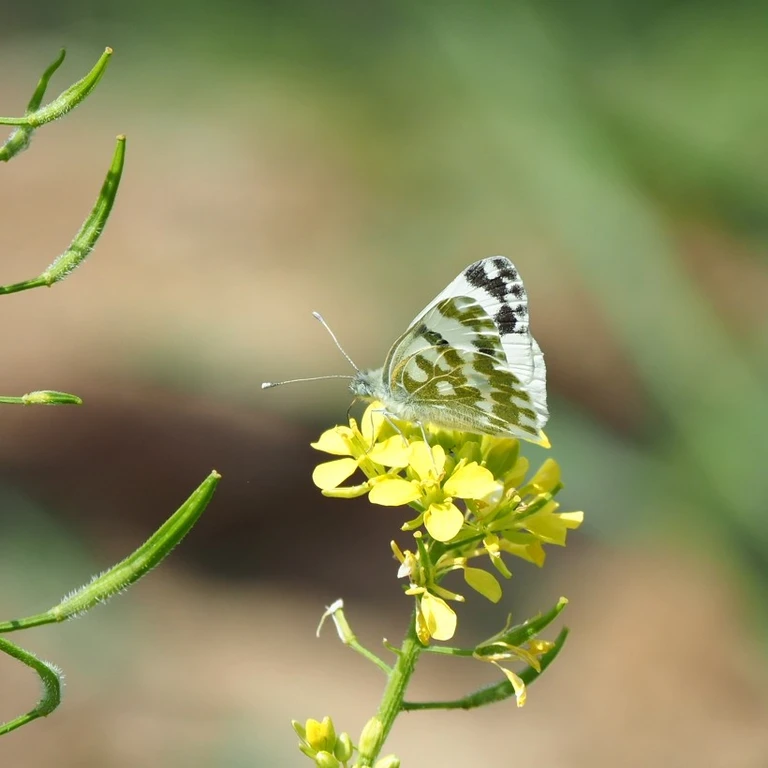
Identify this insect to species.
Pontia edusa
